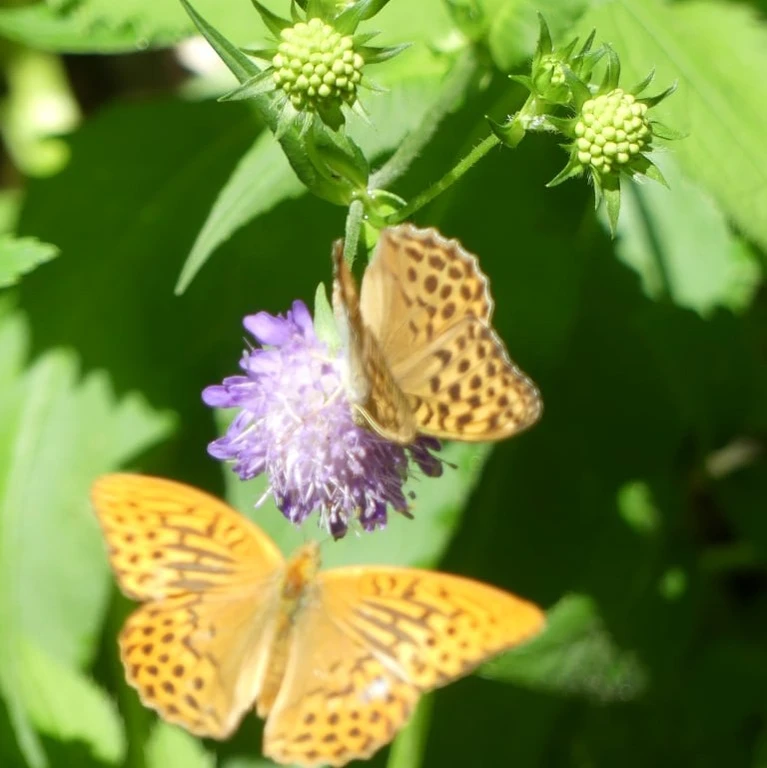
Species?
Argynnis paphia
